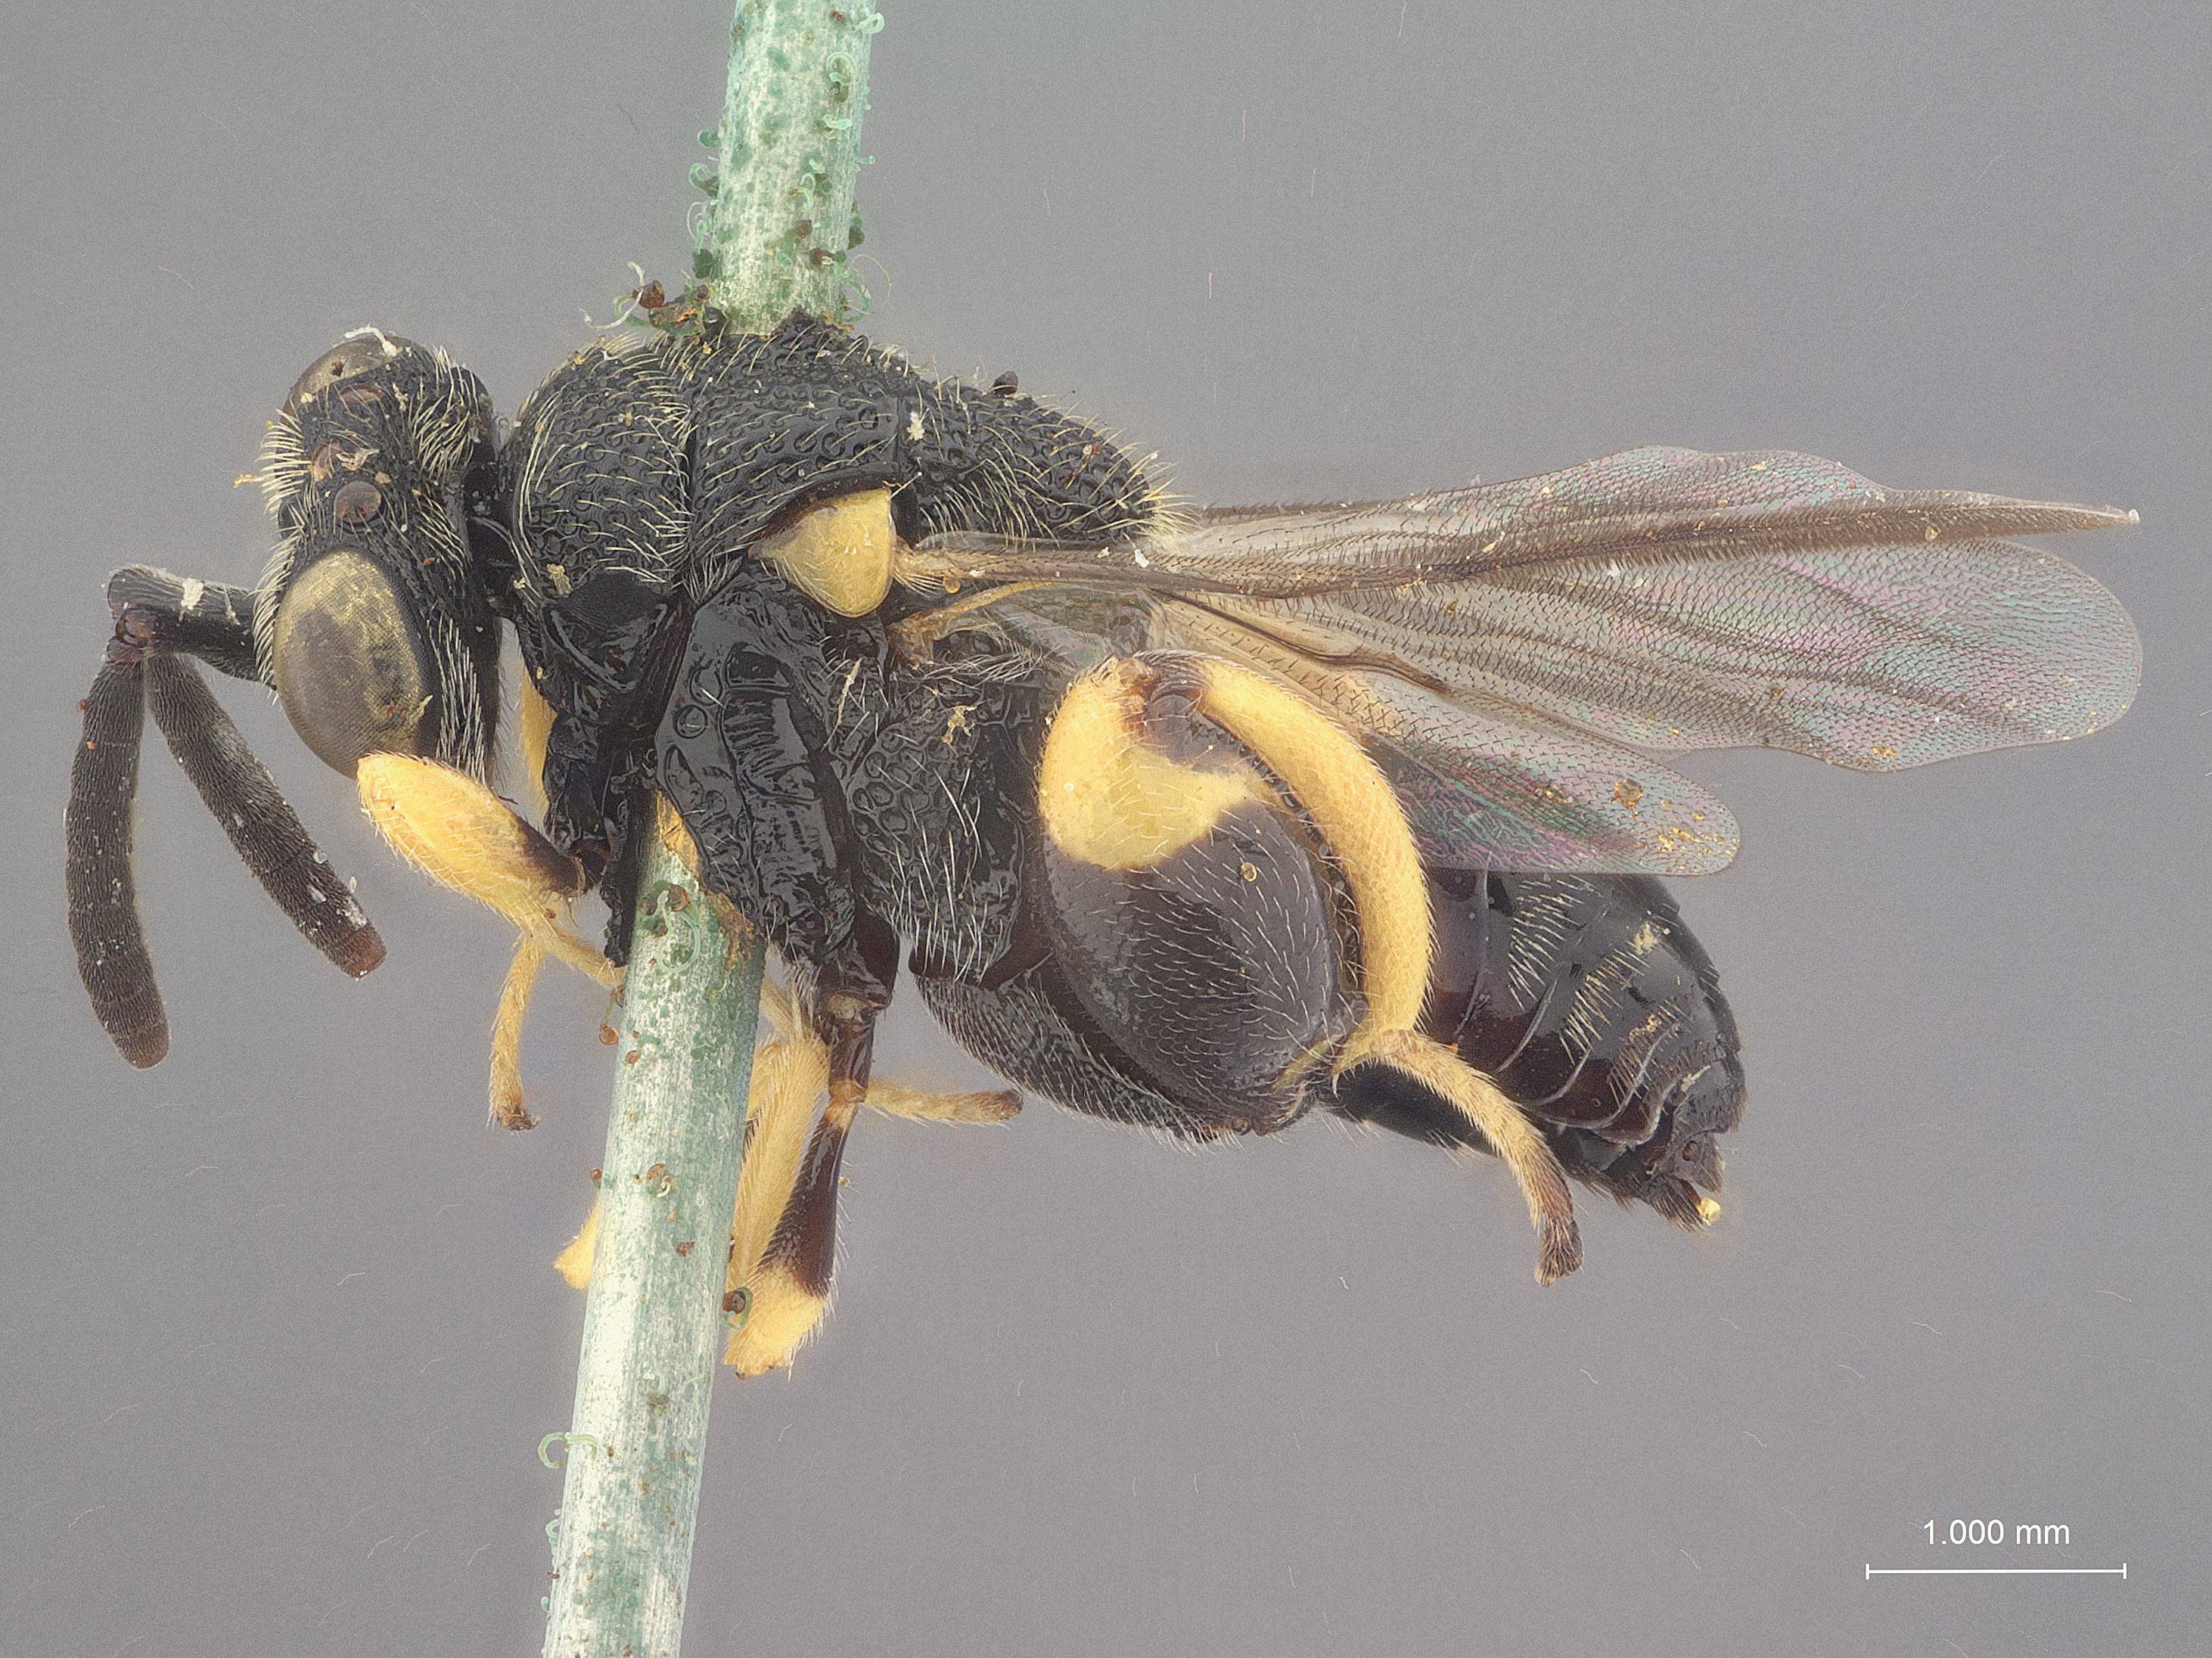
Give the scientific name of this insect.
Chalcis robustella
